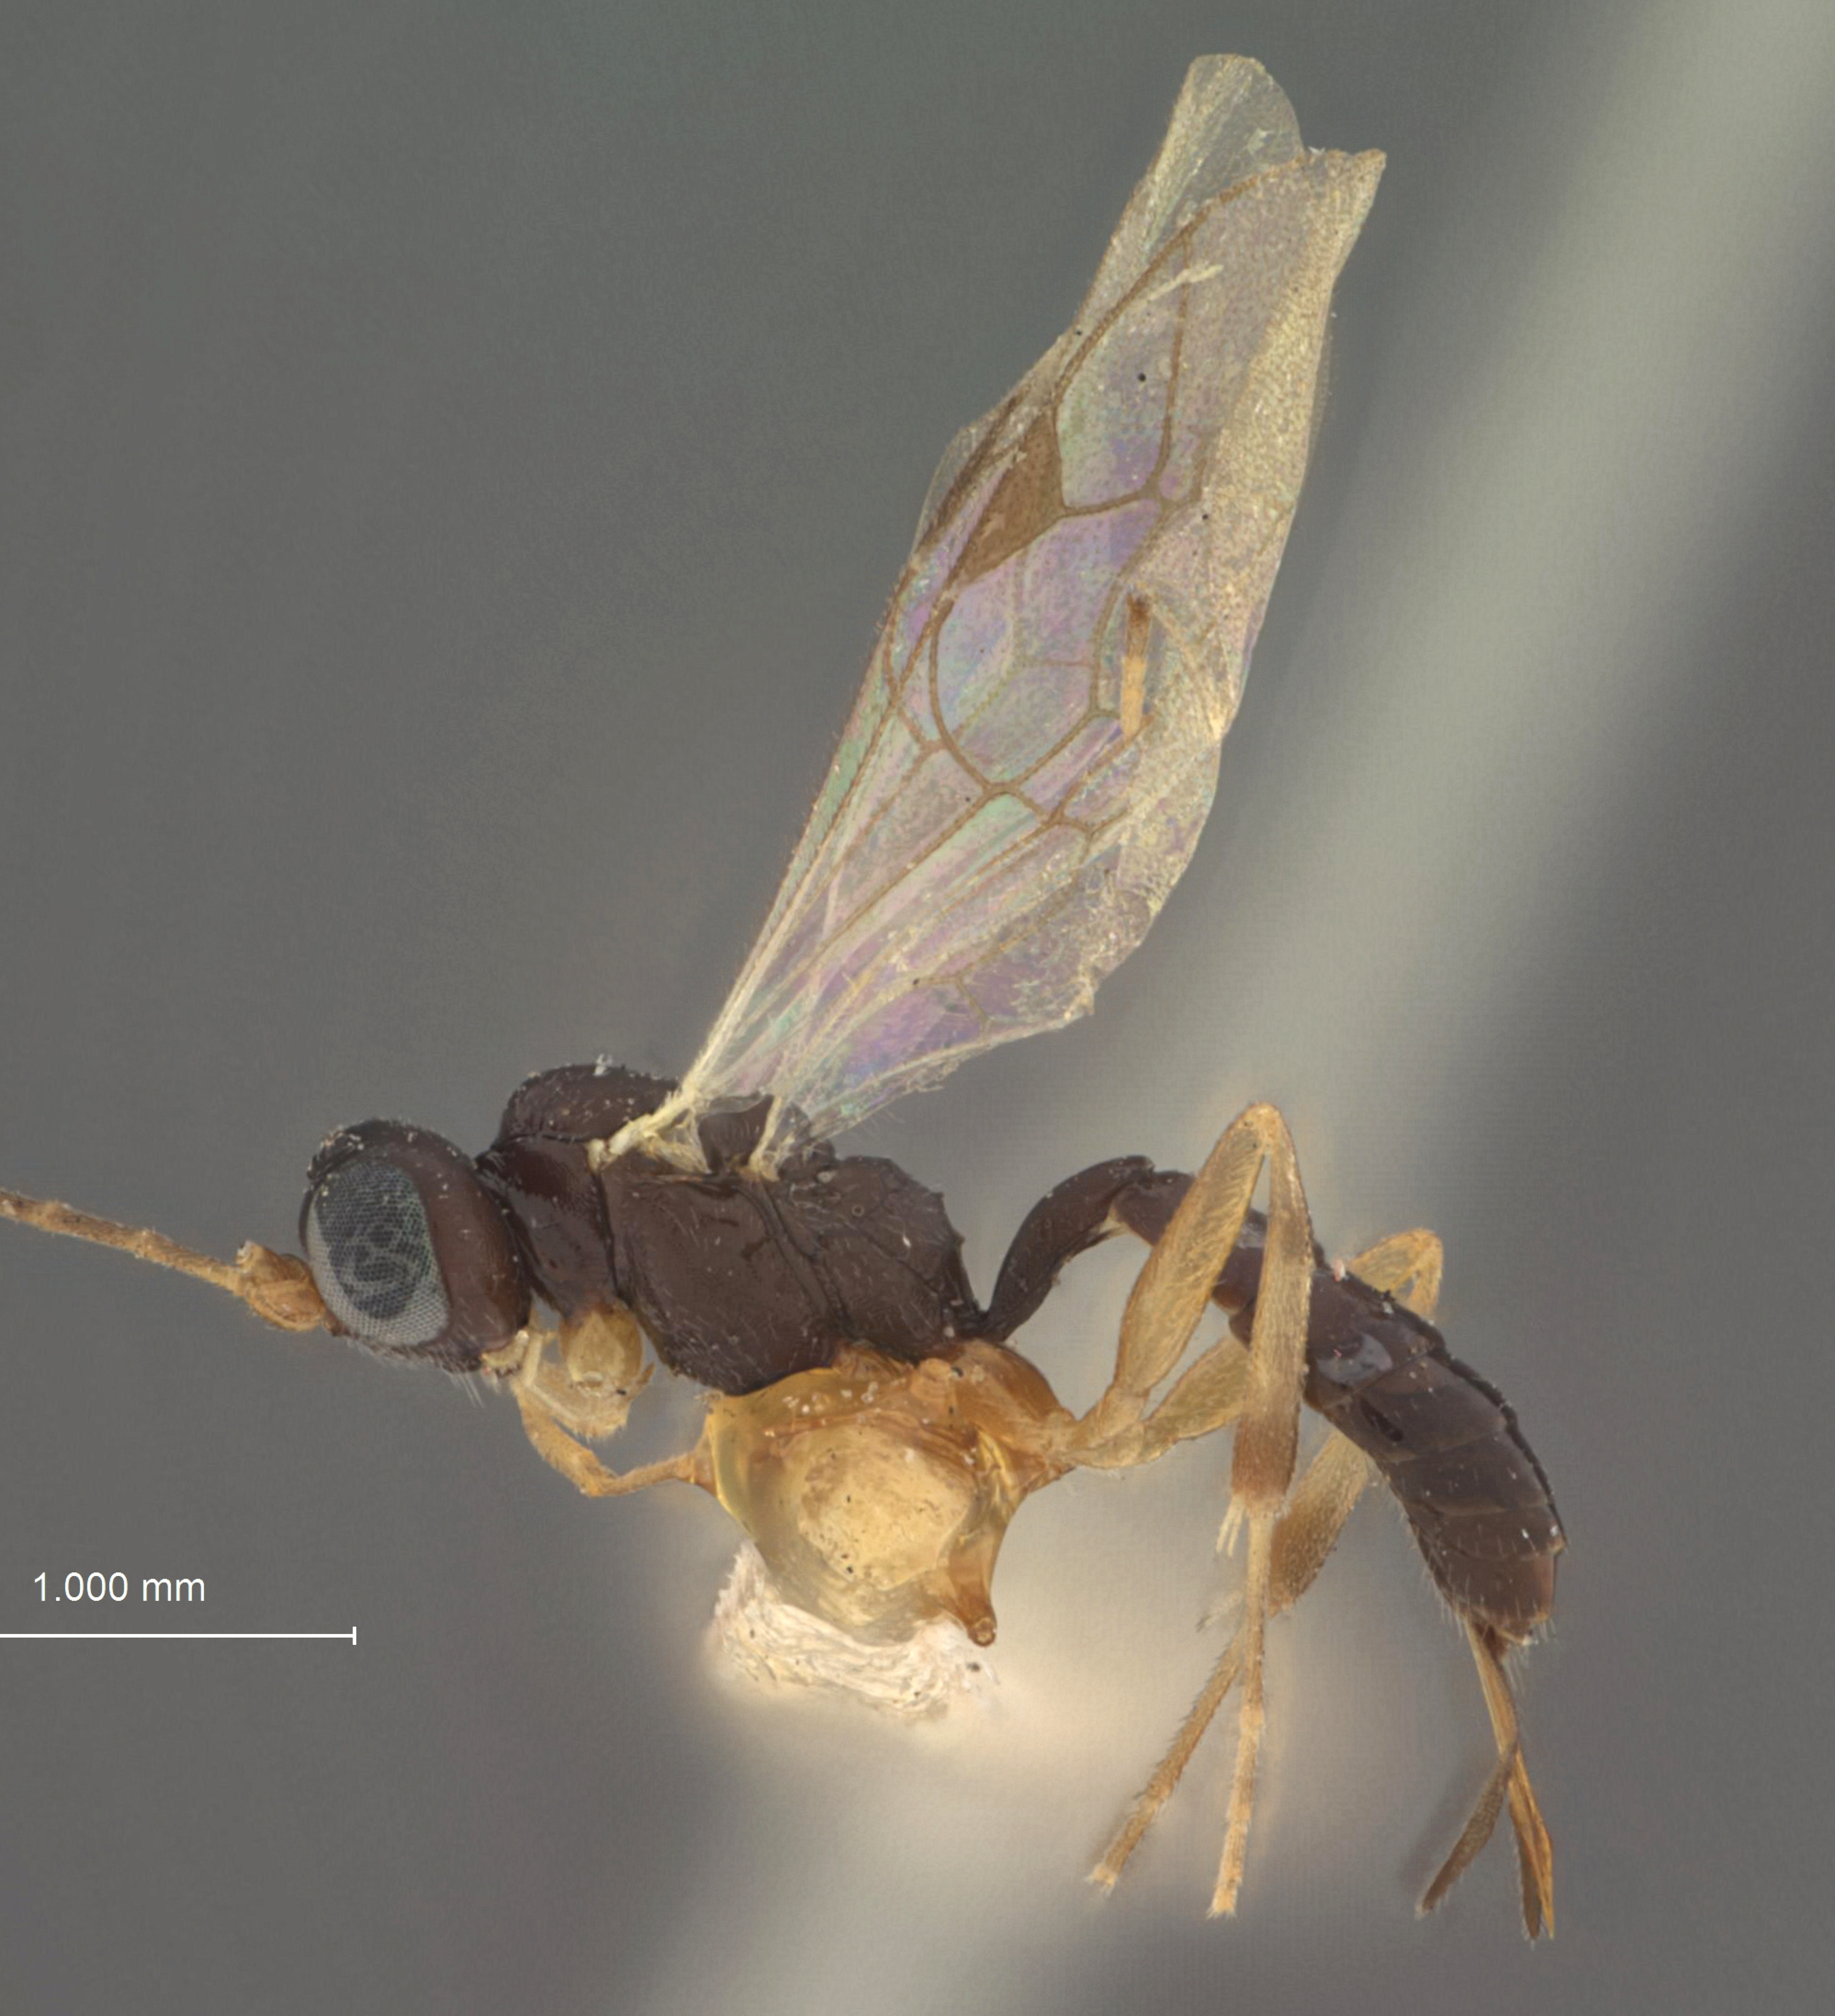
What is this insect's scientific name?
Acrolyta aletiae
